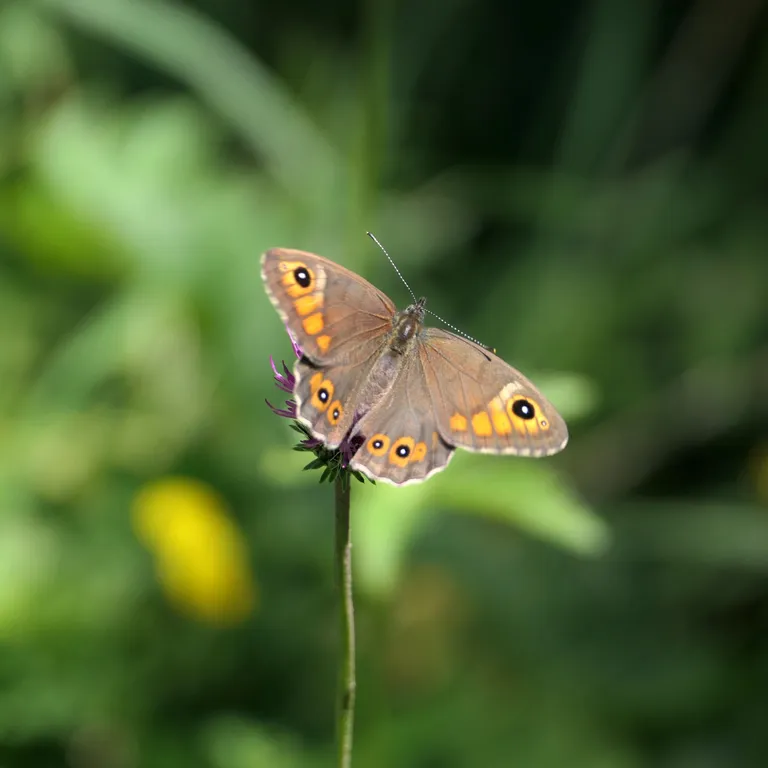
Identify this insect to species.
Lasiommata maera (also Pararge maera)
